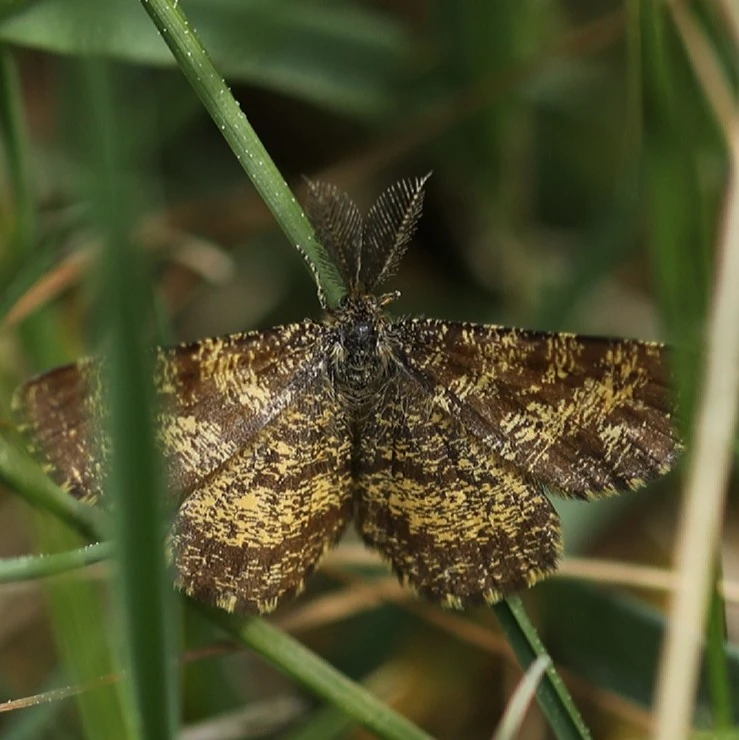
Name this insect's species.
Ematurga atomaria
